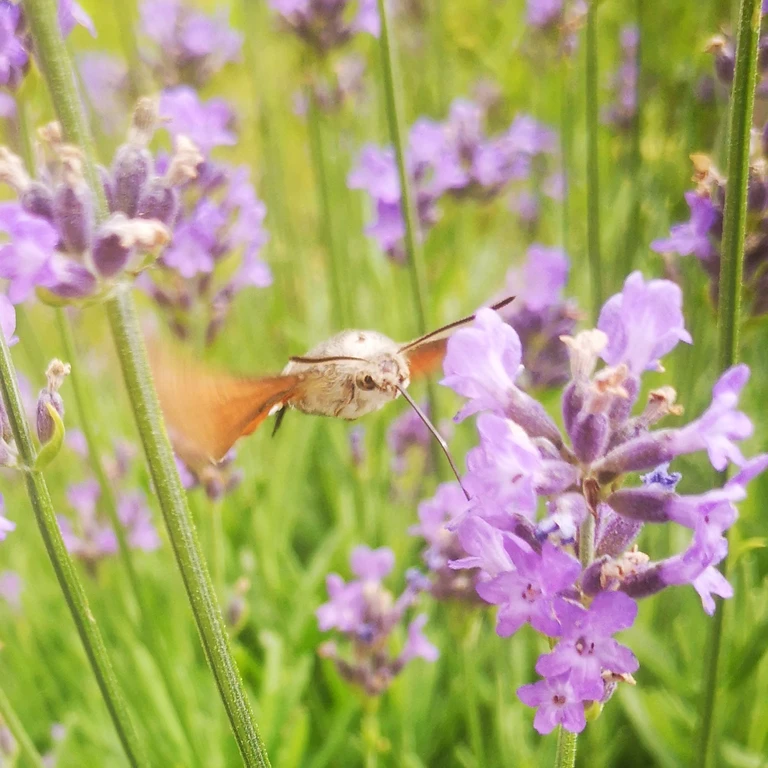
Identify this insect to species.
Macroglossum stellatarum
